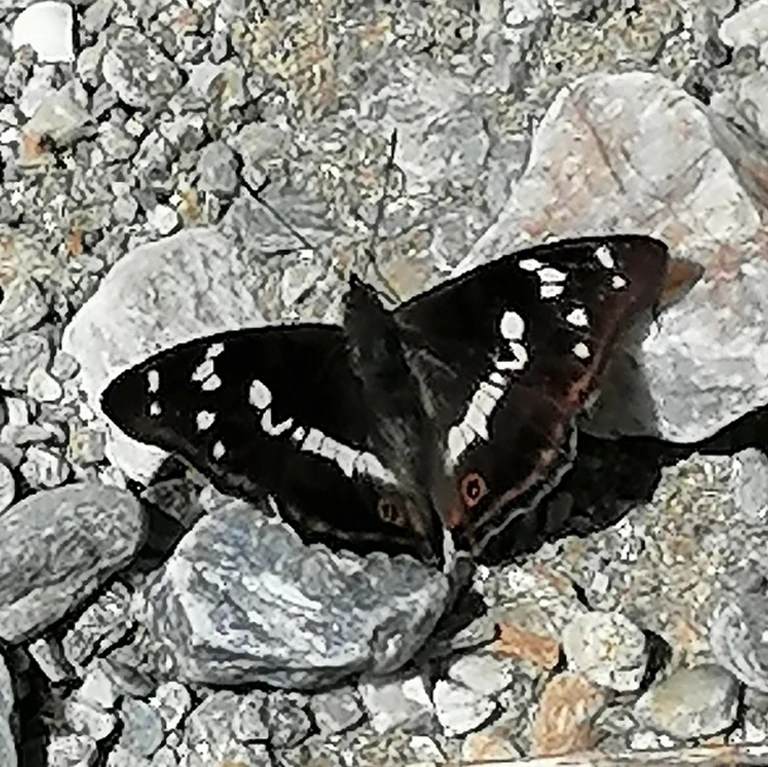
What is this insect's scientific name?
Apatura iris
